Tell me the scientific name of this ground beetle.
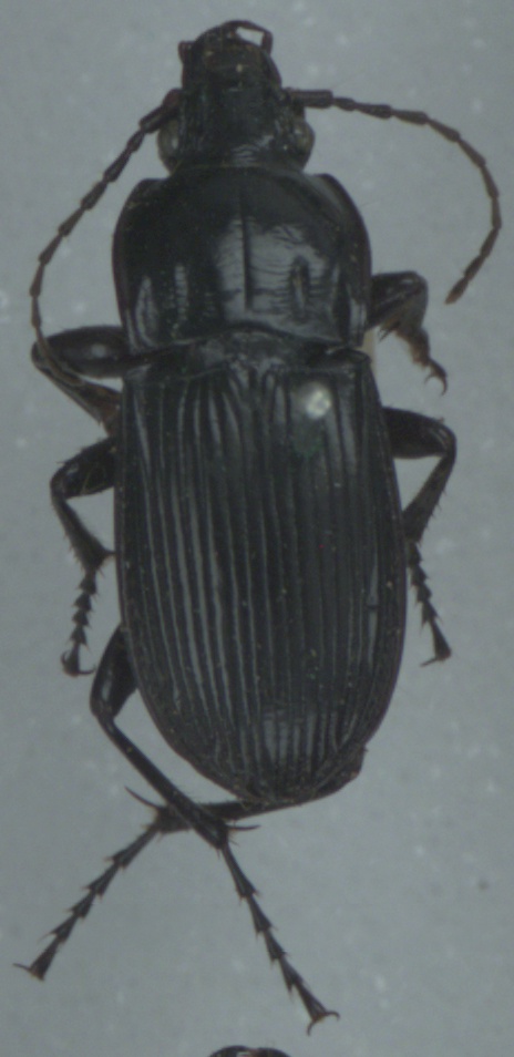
Abax parallelepipedus
